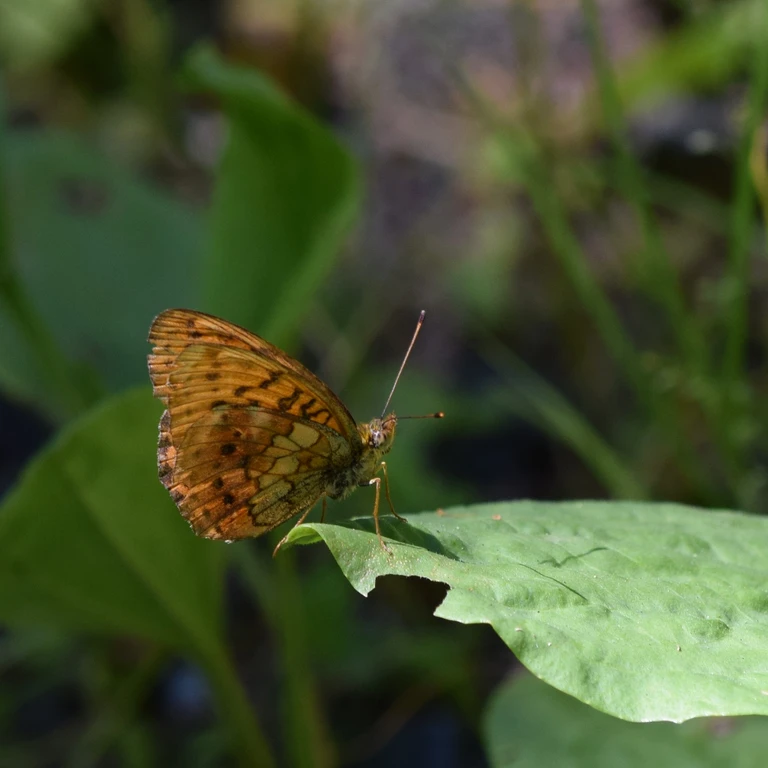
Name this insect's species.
Brenthis daphne
